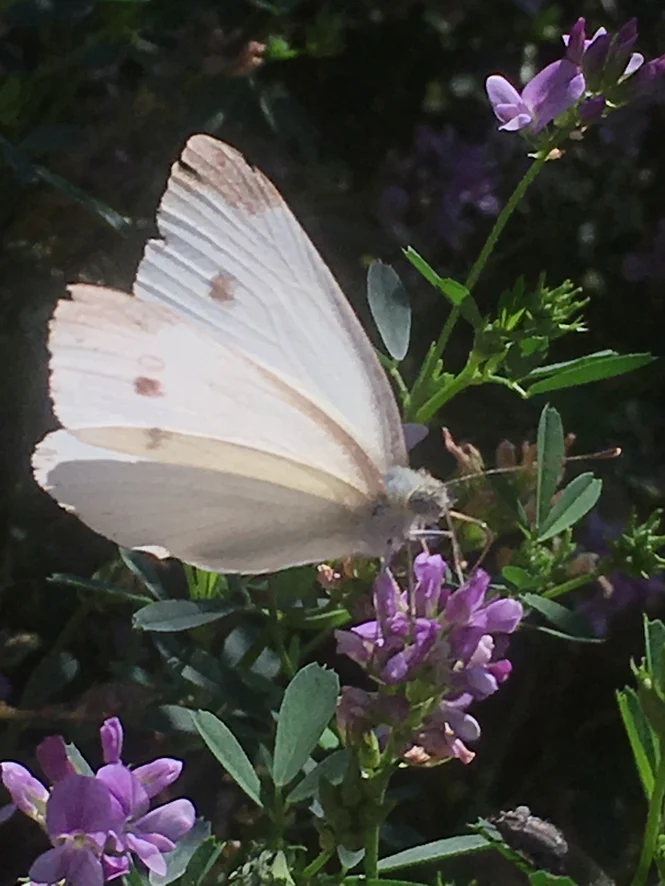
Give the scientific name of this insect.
Pieris rapae
